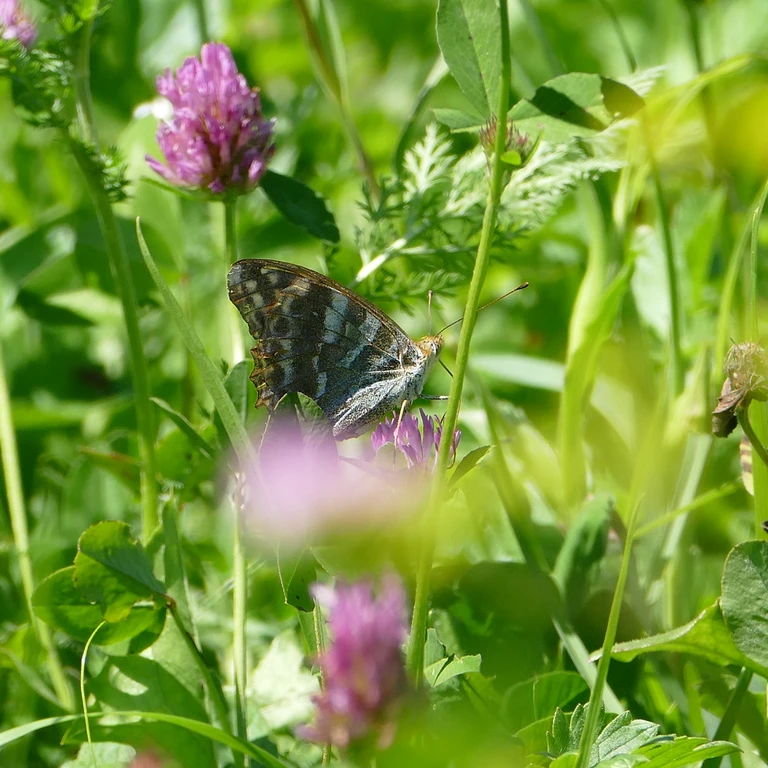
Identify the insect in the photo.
Argynnis paphia
